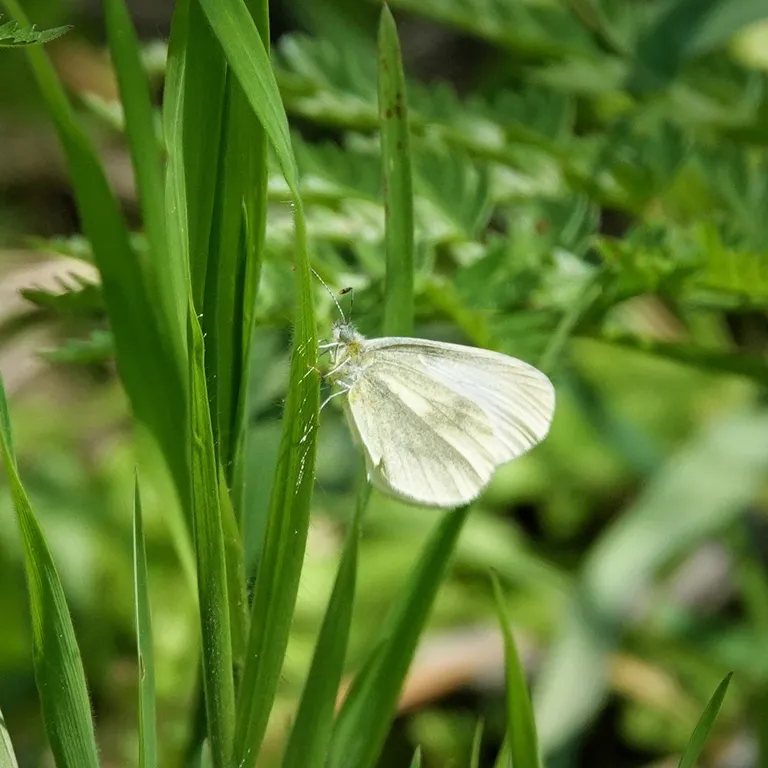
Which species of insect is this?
Leptidea sinapis/juvernica
